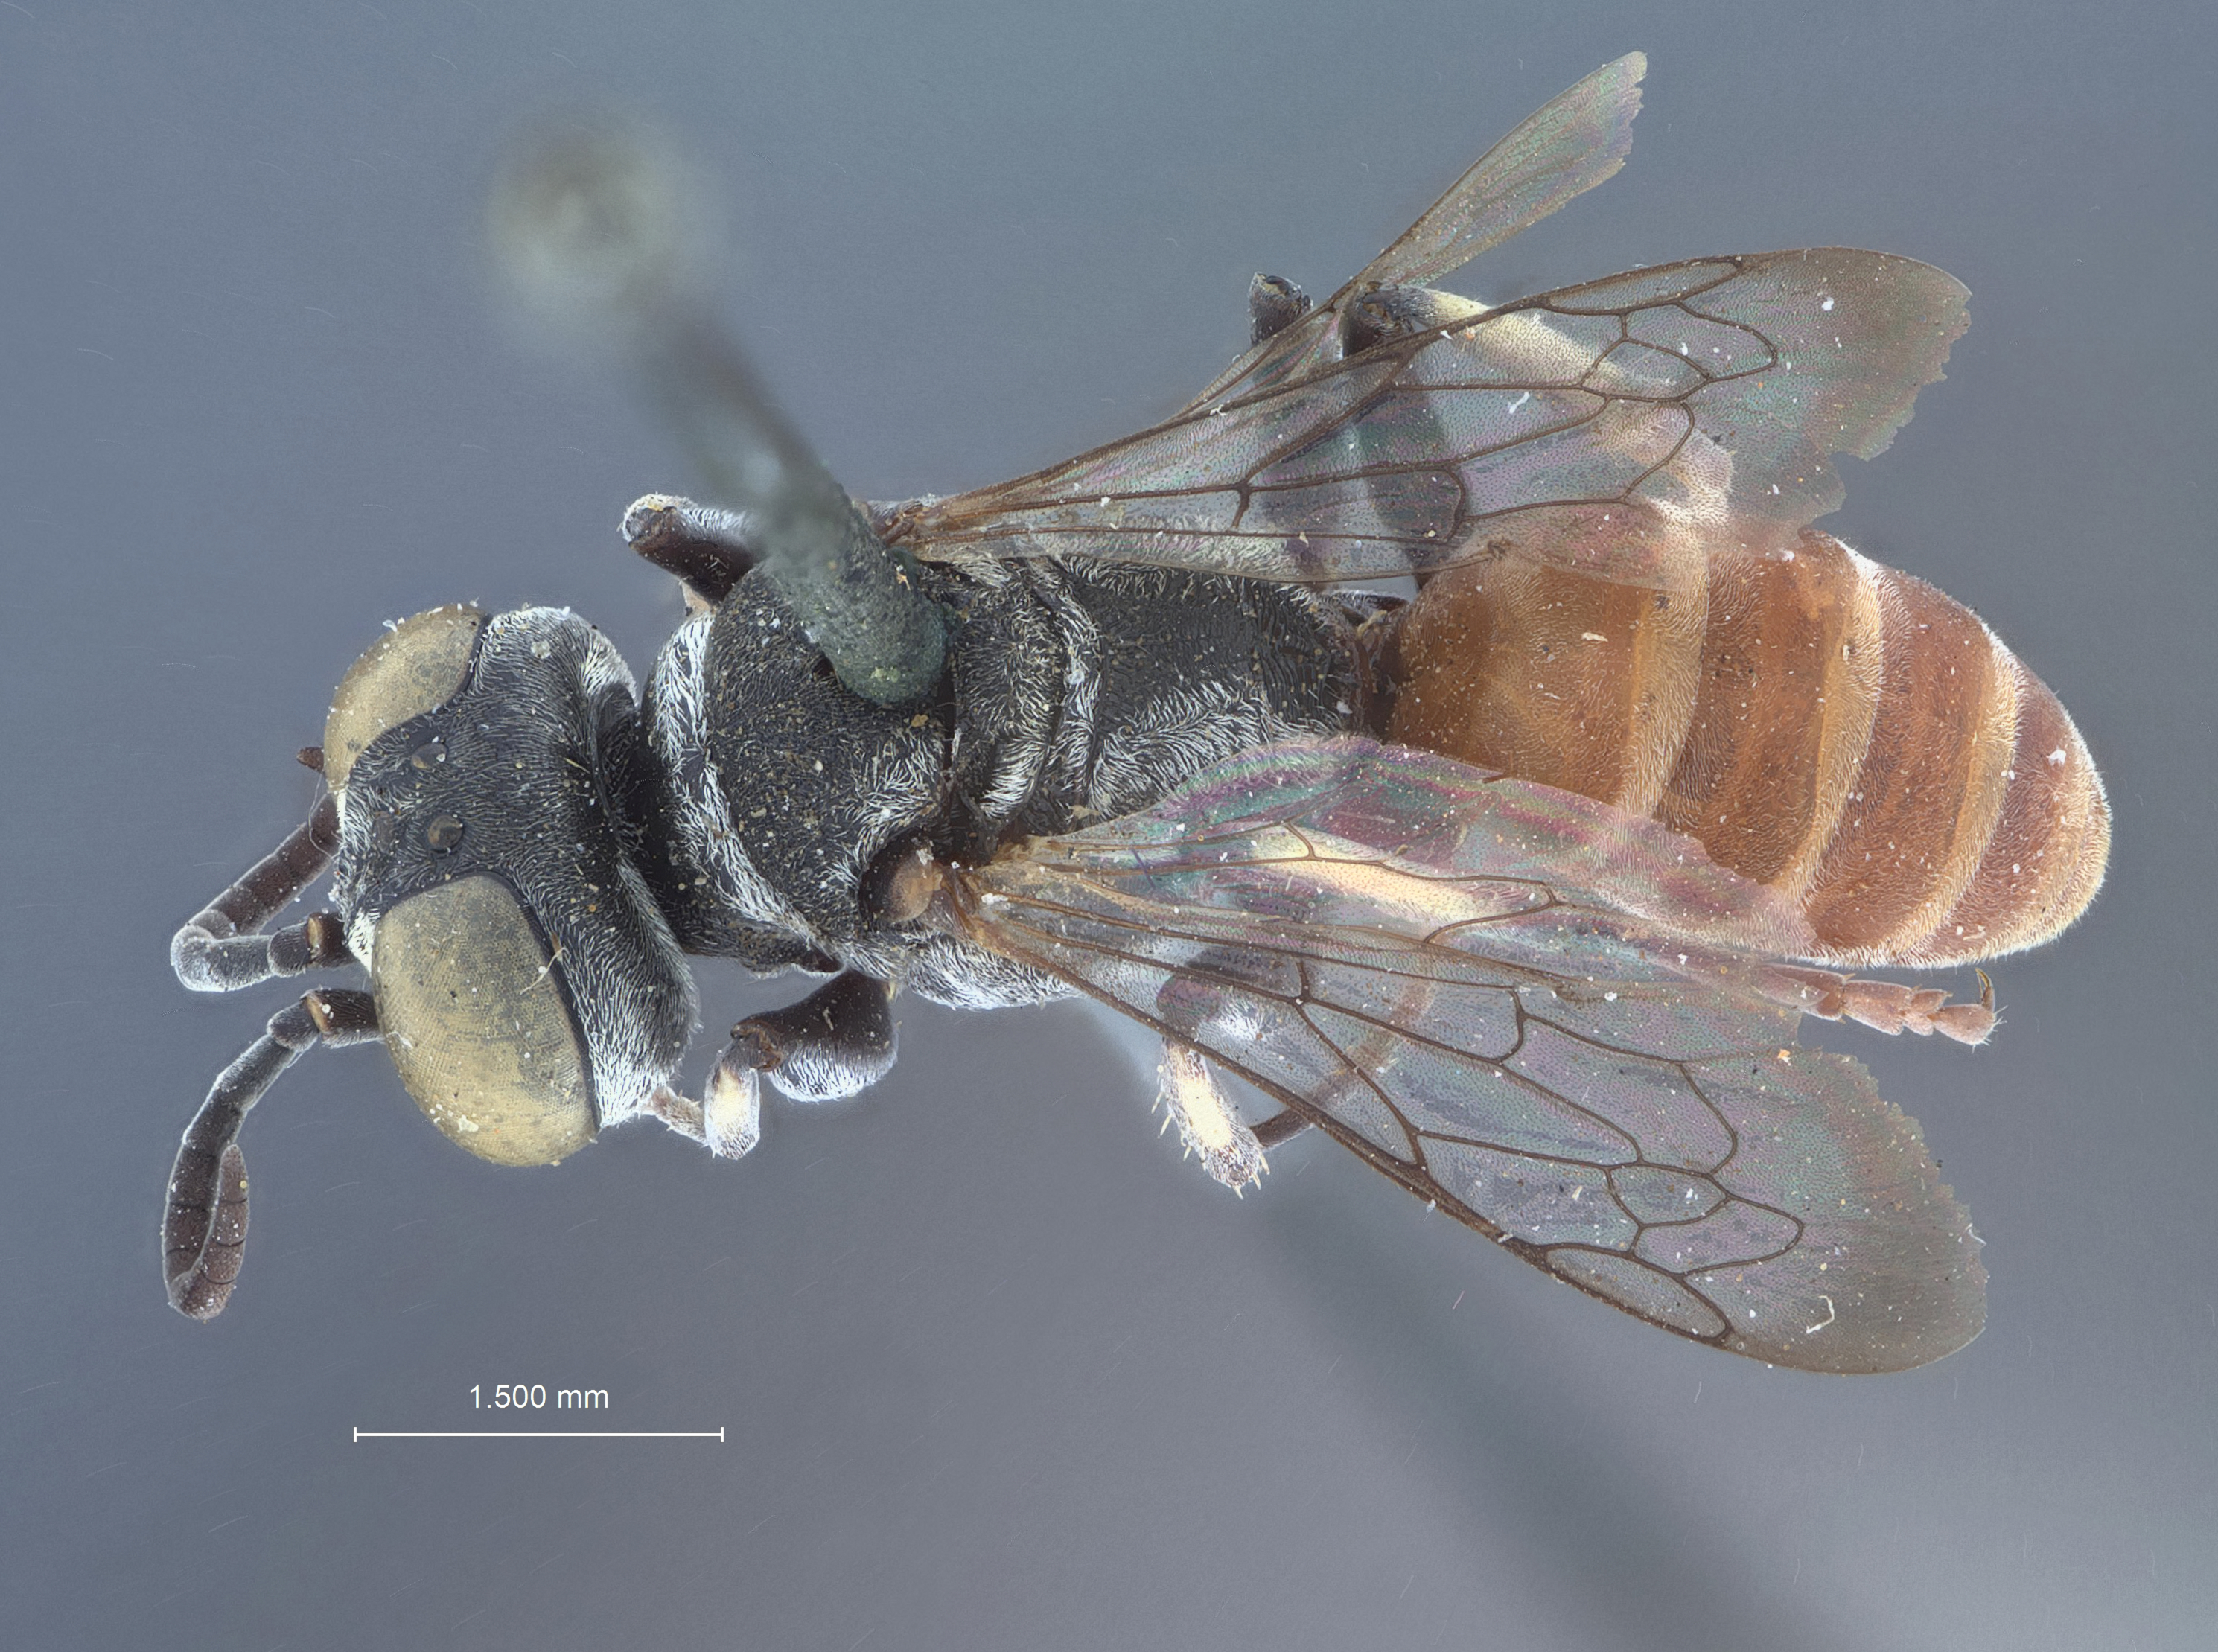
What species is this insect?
Niteliopsis striatipes
